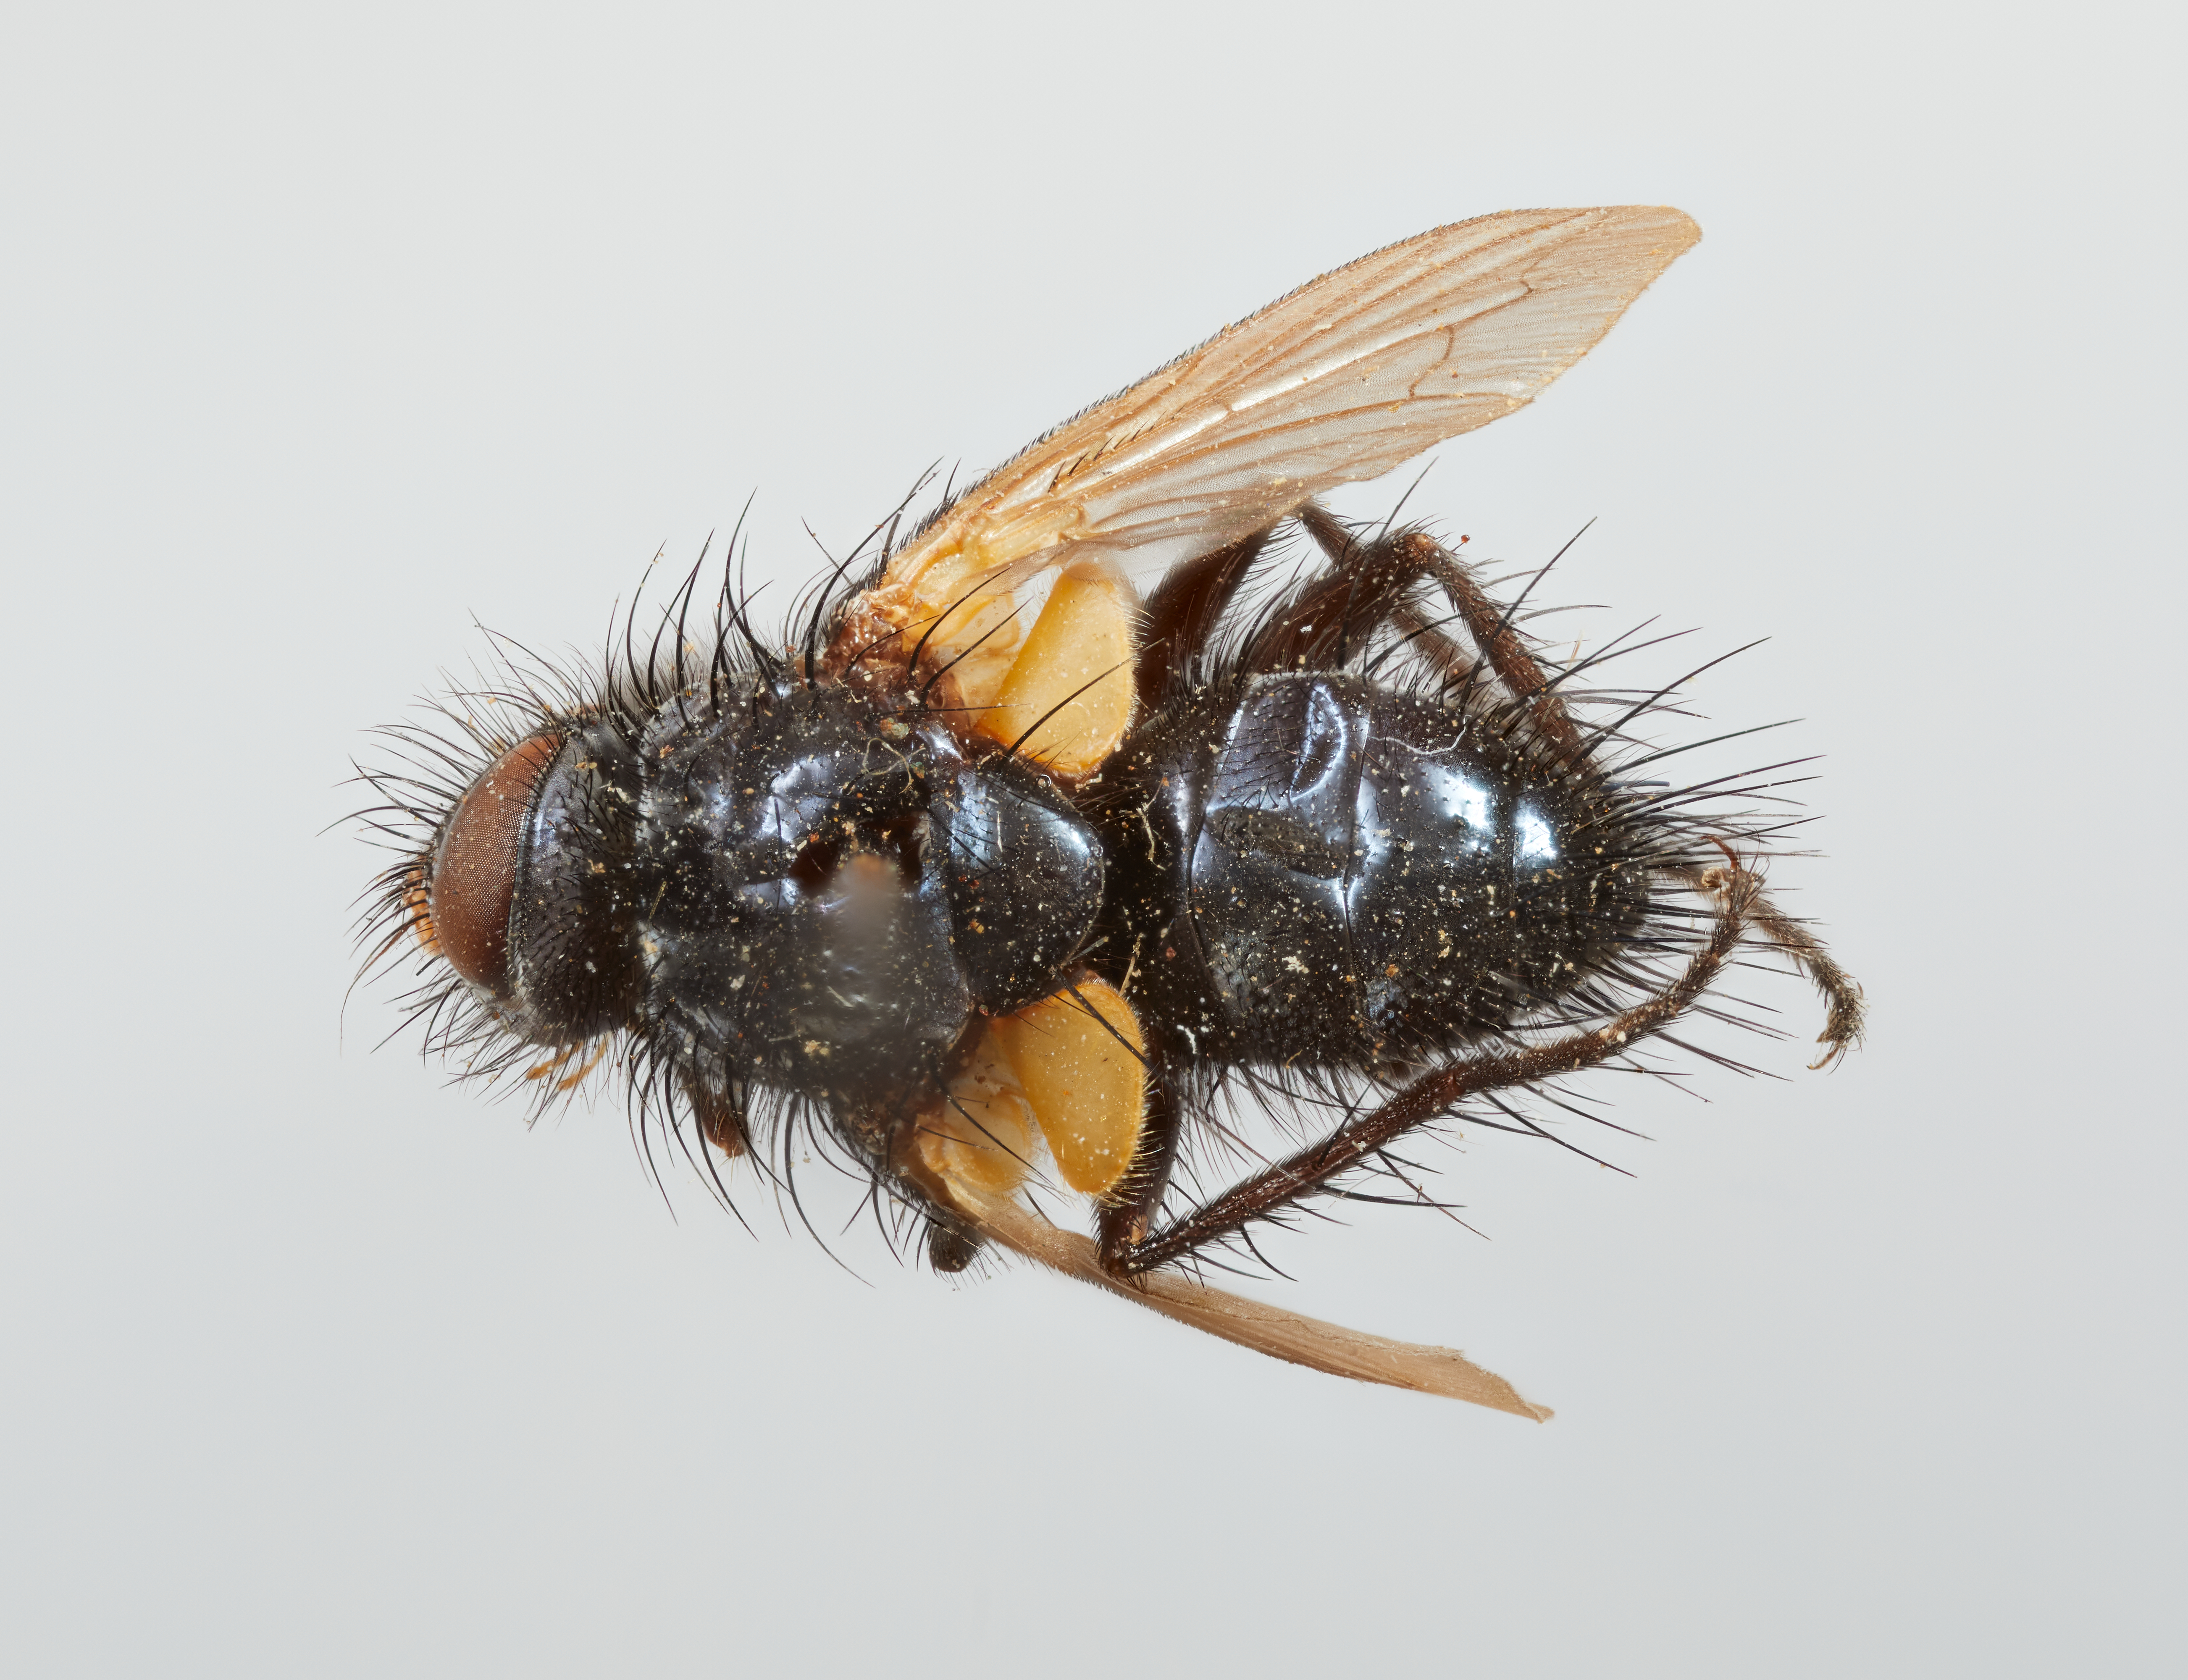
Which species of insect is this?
Chiloclista bicolor
